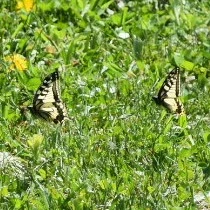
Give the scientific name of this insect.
Papilio machaon
